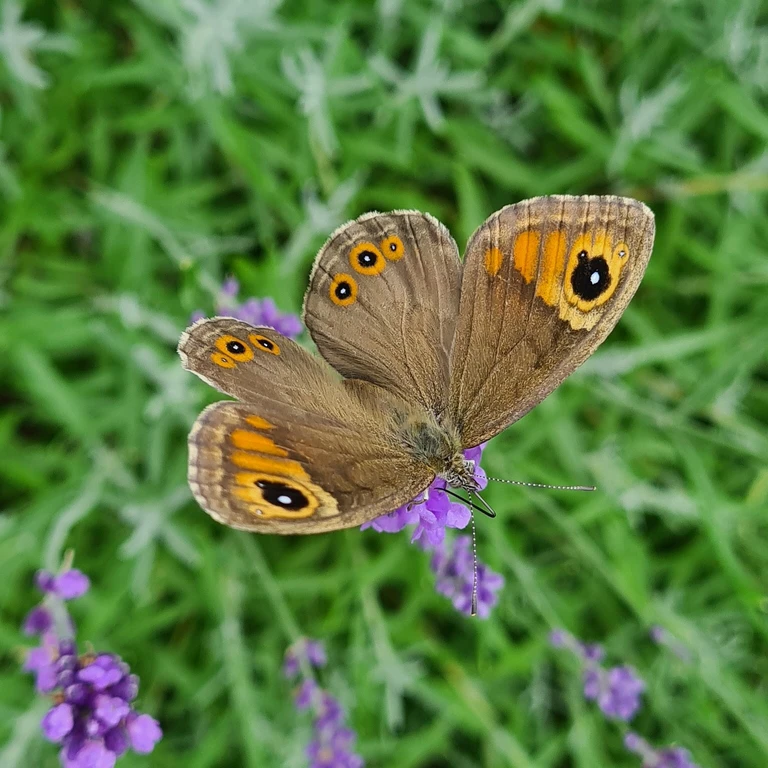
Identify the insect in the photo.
Lasiommata maera (also Pararge maera)
